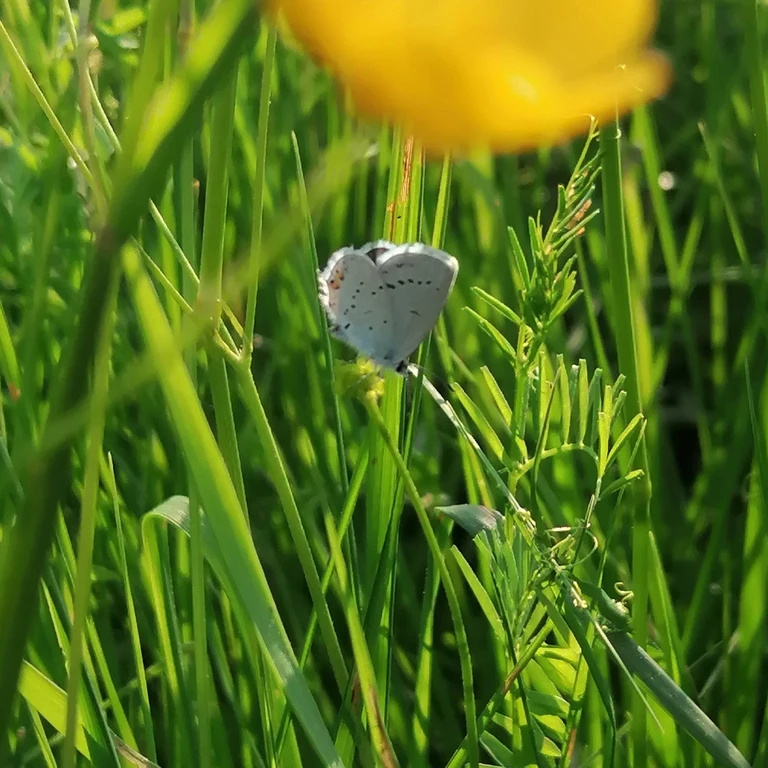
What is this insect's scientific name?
Cupido argiades (also Elkalyce argiades)
